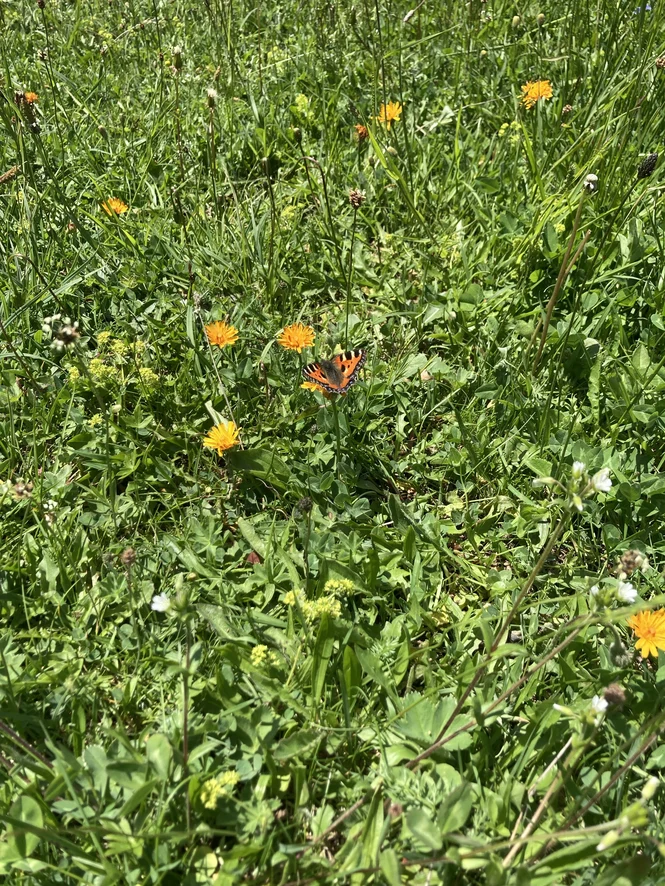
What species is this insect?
Aglais urticae
